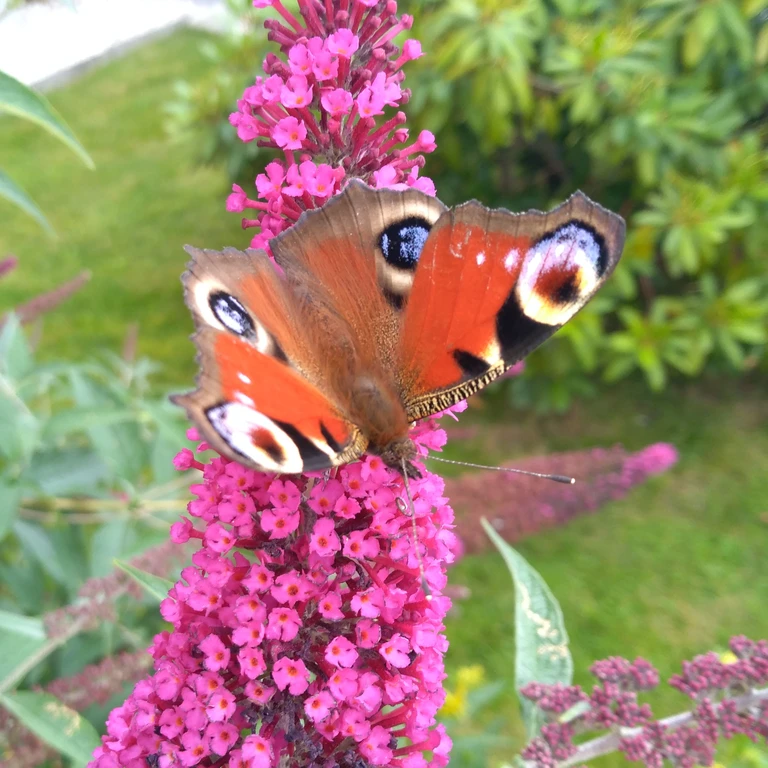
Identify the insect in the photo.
Aglais io
